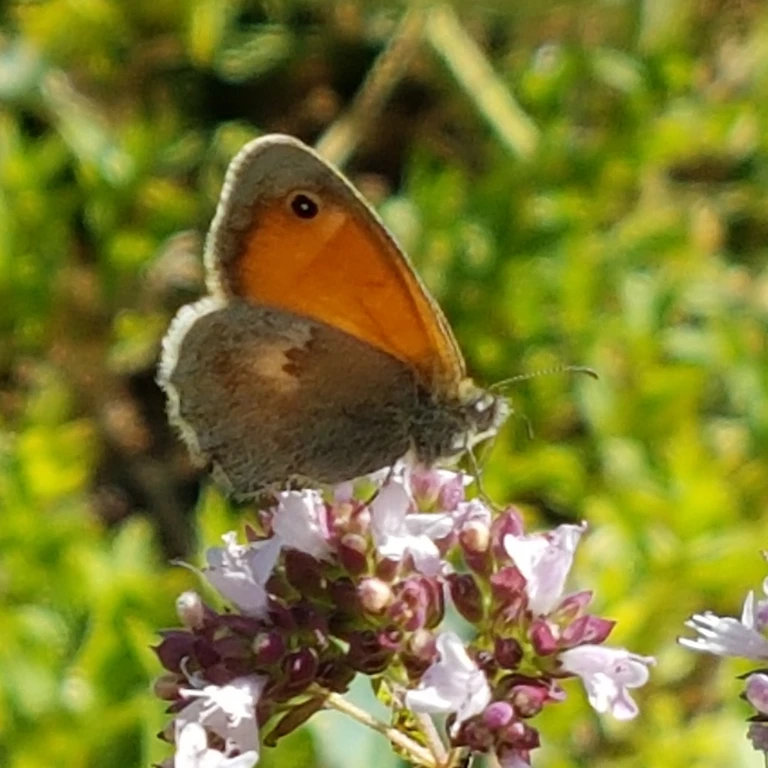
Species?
Coenonympha pamphilus
